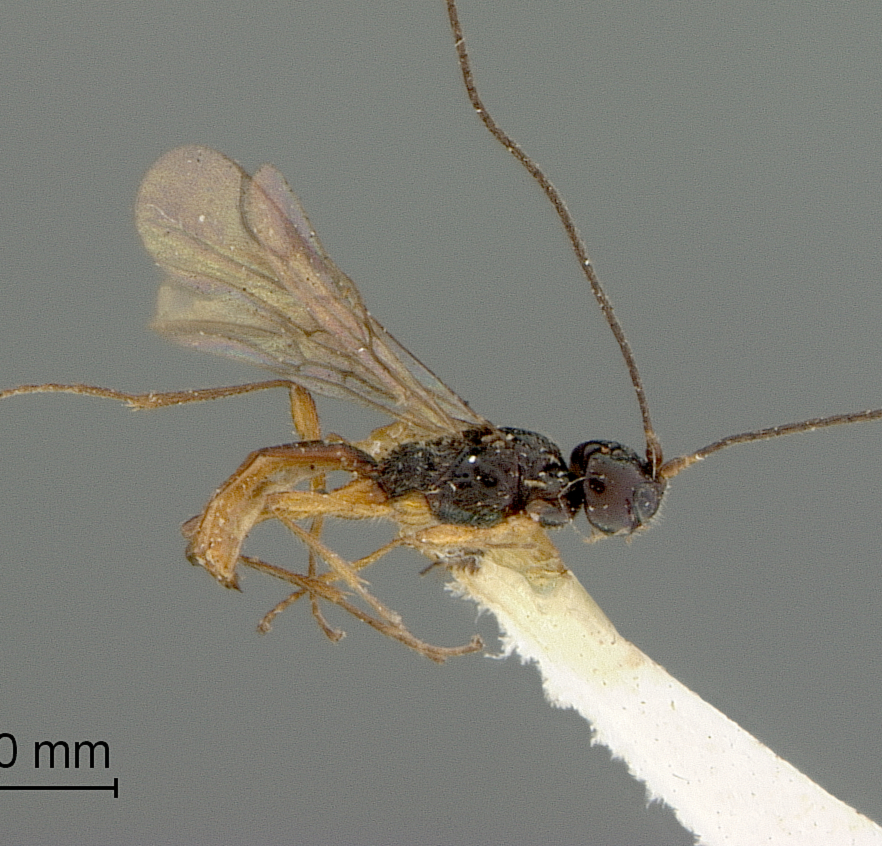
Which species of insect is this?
Ericoelinius mahackemoi
